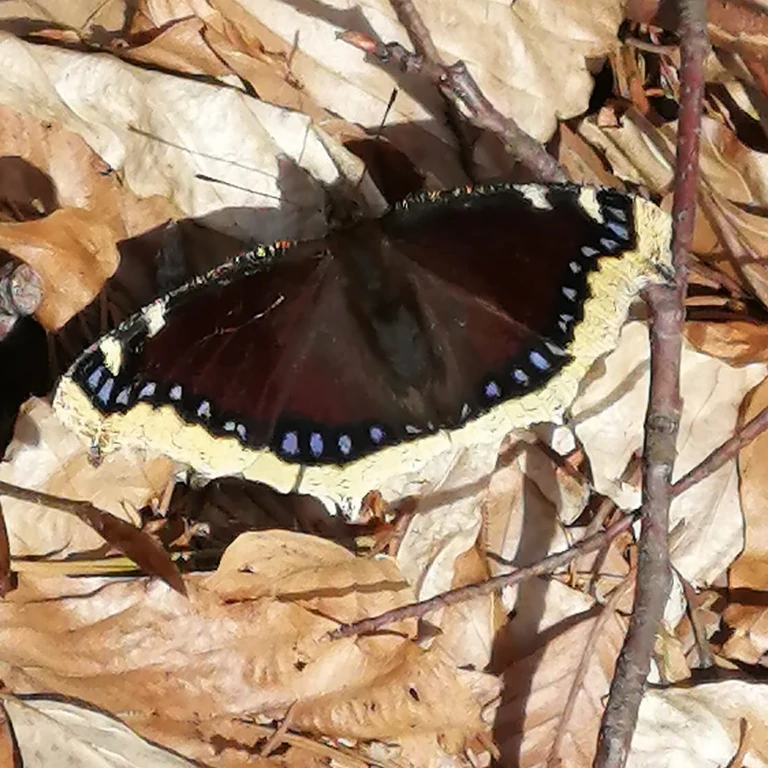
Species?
Nymphalis antiopa
